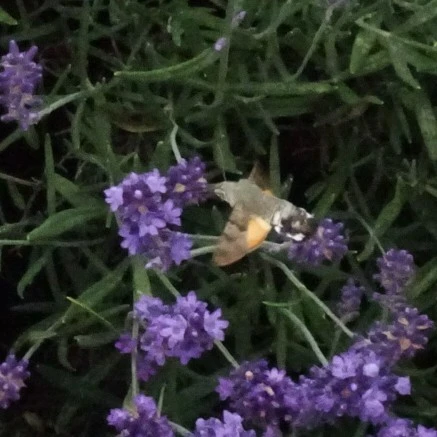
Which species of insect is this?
Macroglossum stellatarum
